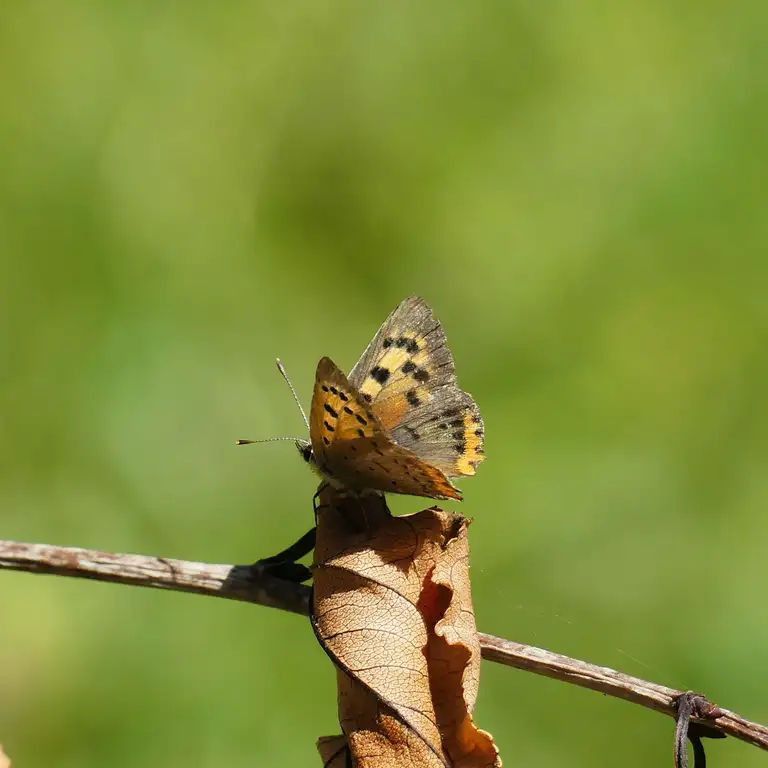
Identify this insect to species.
Lycaena phlaeas
